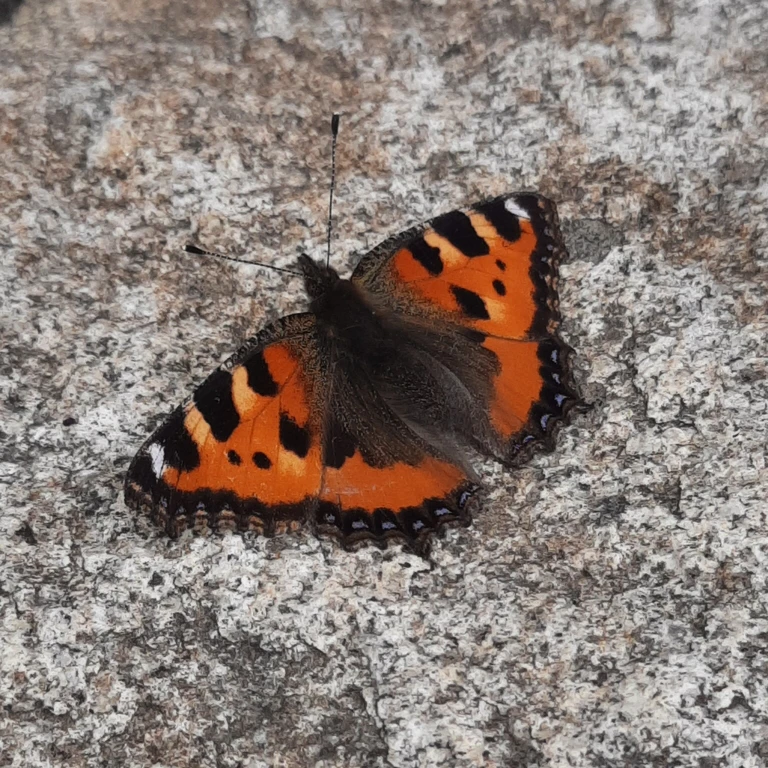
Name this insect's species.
Aglais urticae
